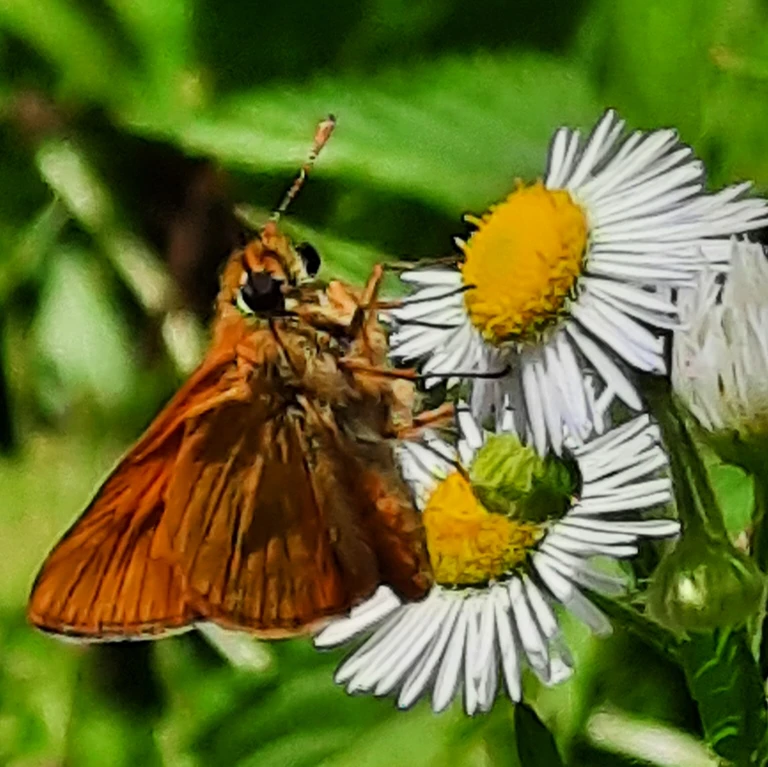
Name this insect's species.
Ochlodes sylvanus (also Ochlodes venata)
